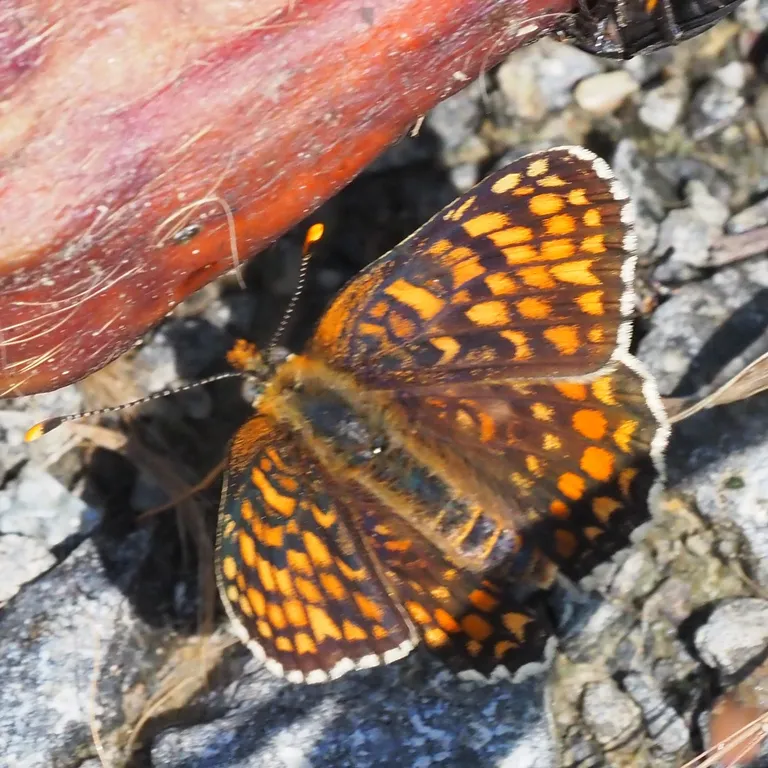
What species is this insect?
Melitaea phoebe
